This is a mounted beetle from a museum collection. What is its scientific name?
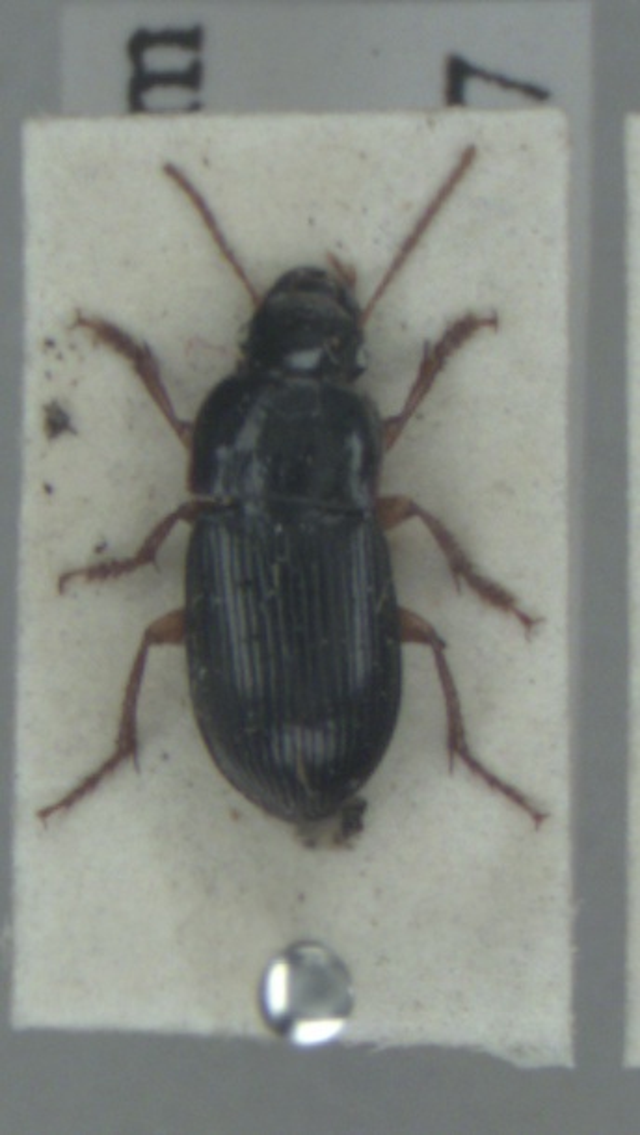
Harpalus latus
